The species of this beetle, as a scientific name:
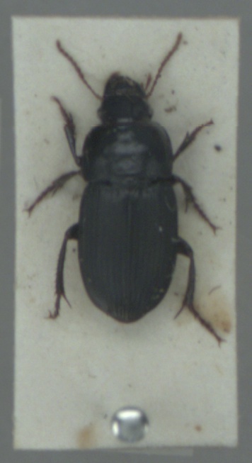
Harpalus tardus
